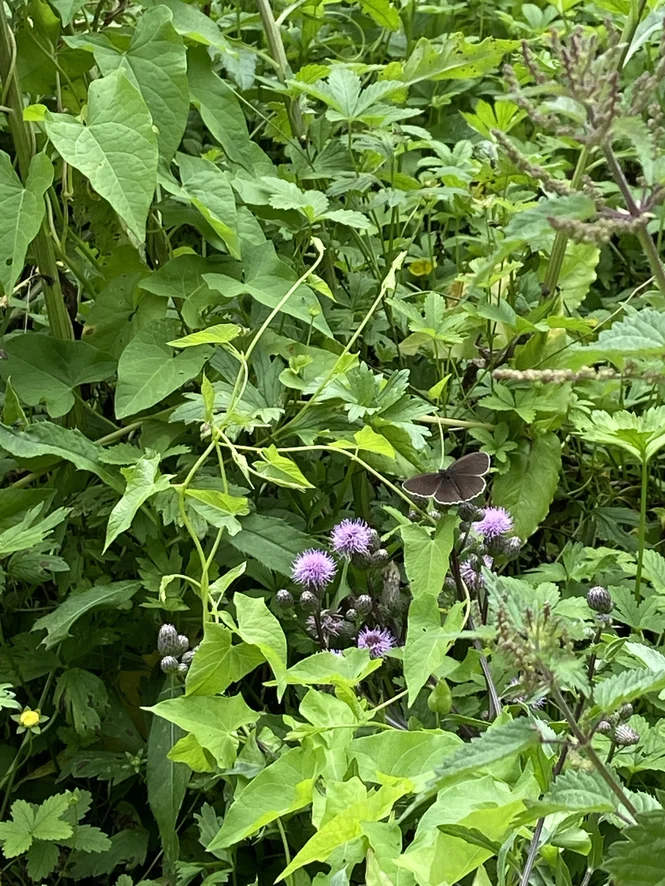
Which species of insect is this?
Aphantopus hyperantus
